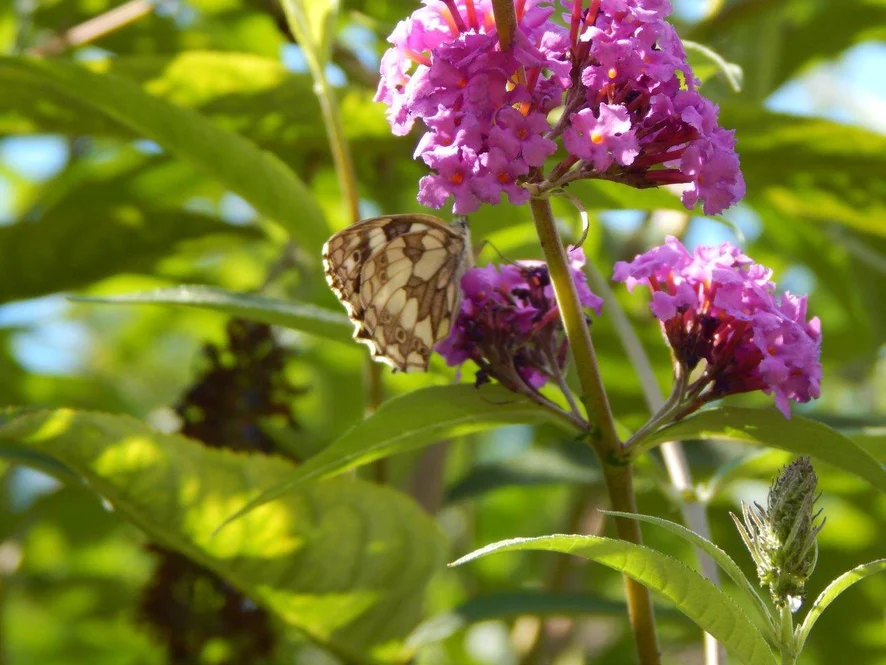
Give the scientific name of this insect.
Melanargia galathea
